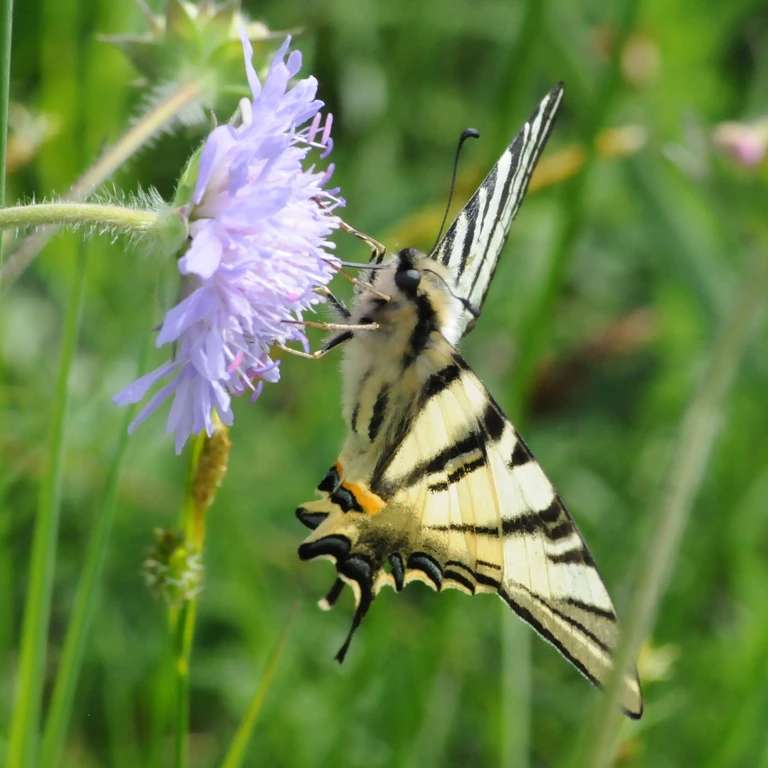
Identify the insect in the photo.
Iphiclides podalirius
